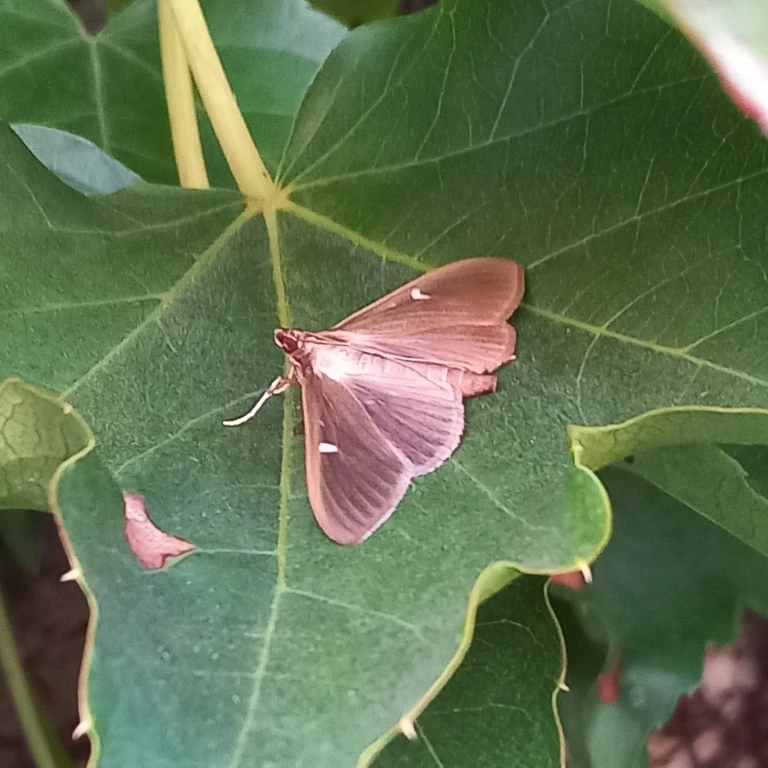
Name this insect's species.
Cydalima perspectalis
